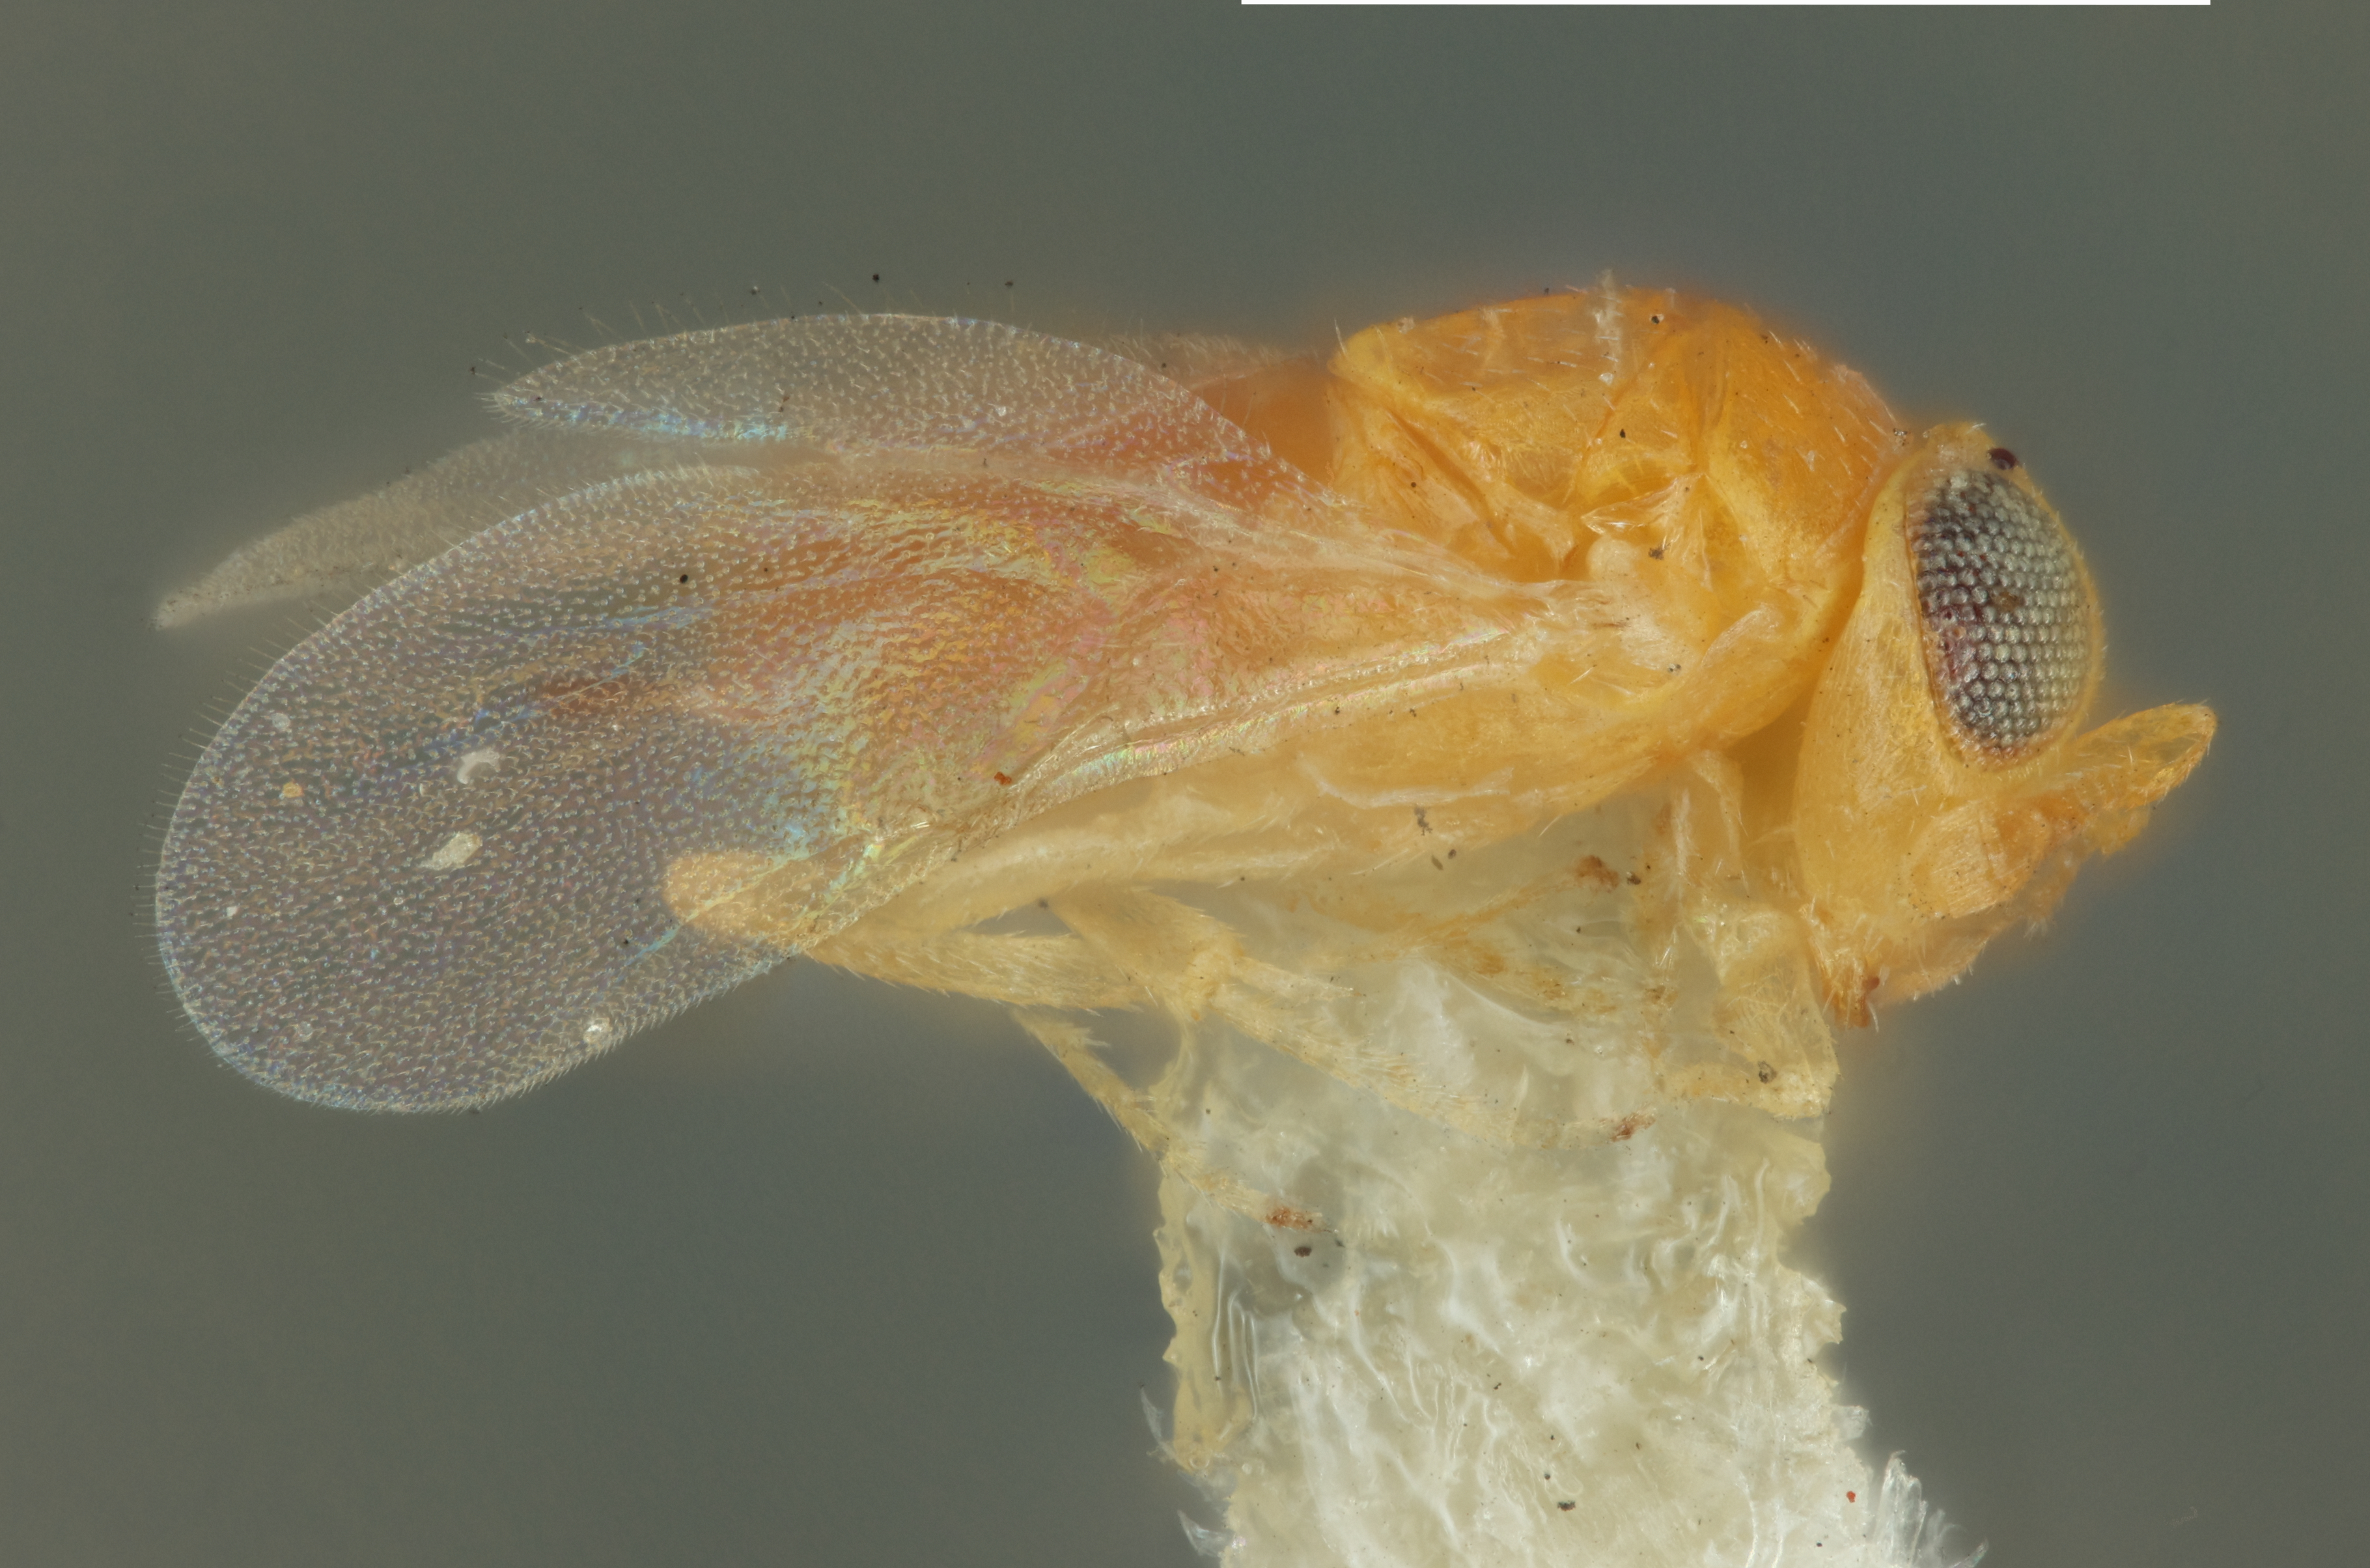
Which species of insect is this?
Acerophagus erii
